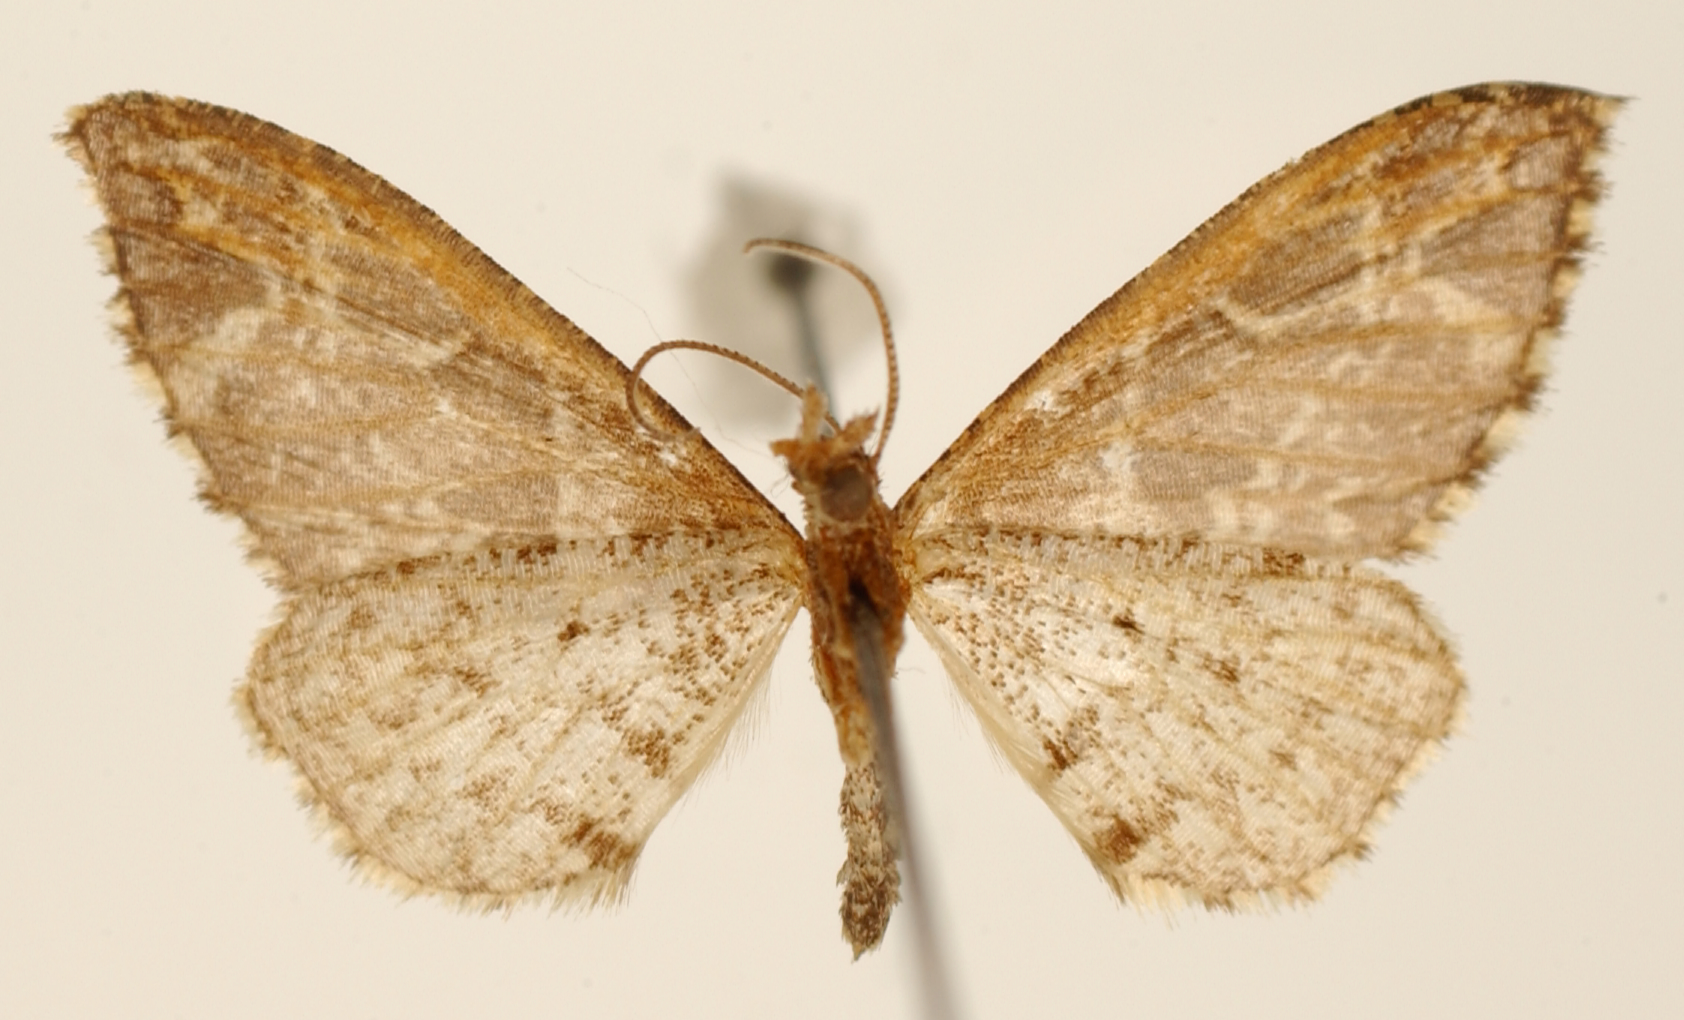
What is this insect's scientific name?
Psaliodes repertita
